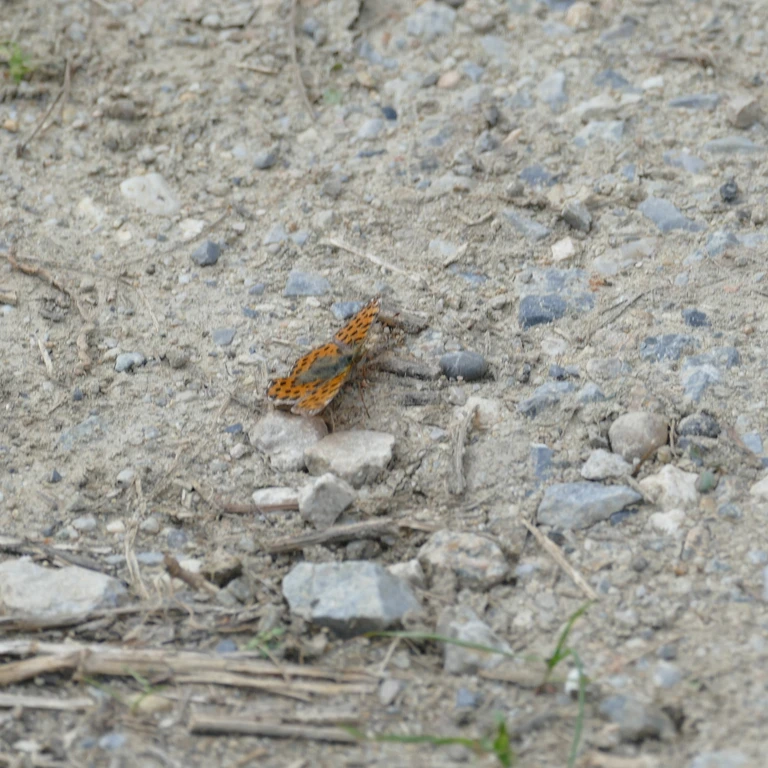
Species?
Issoria lathonia
